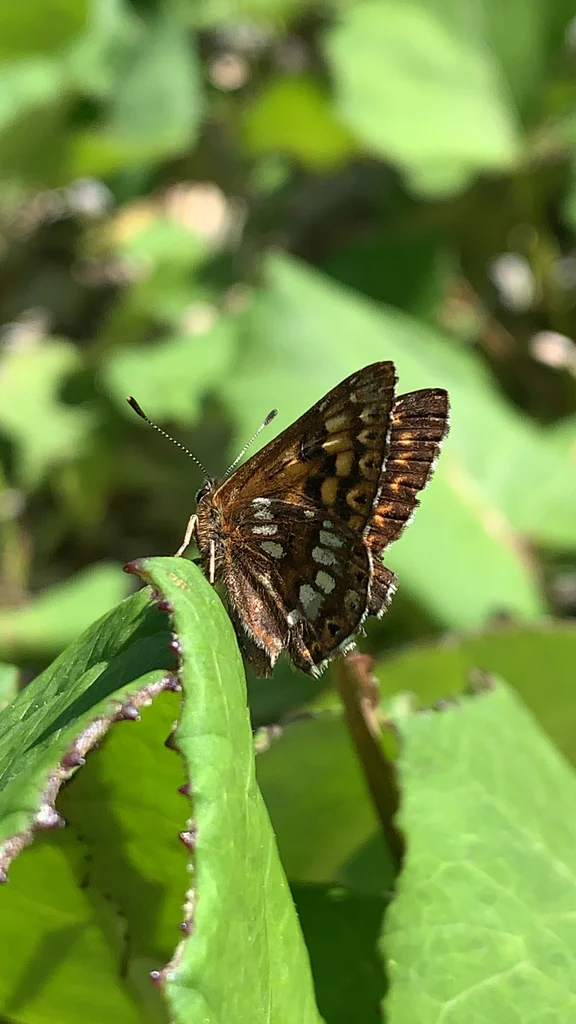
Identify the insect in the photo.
Hamearis lucina
